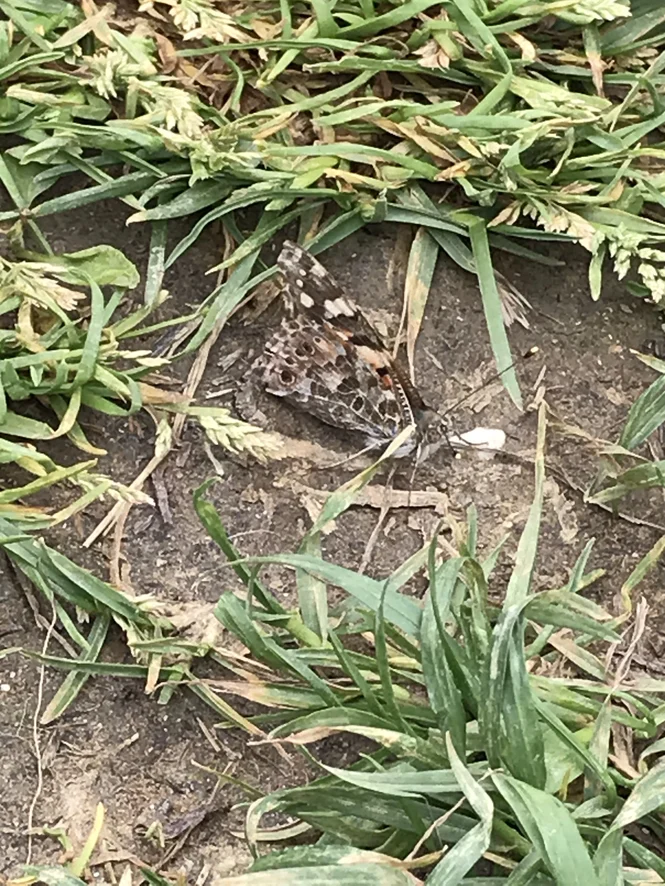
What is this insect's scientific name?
Vanessa cardui
